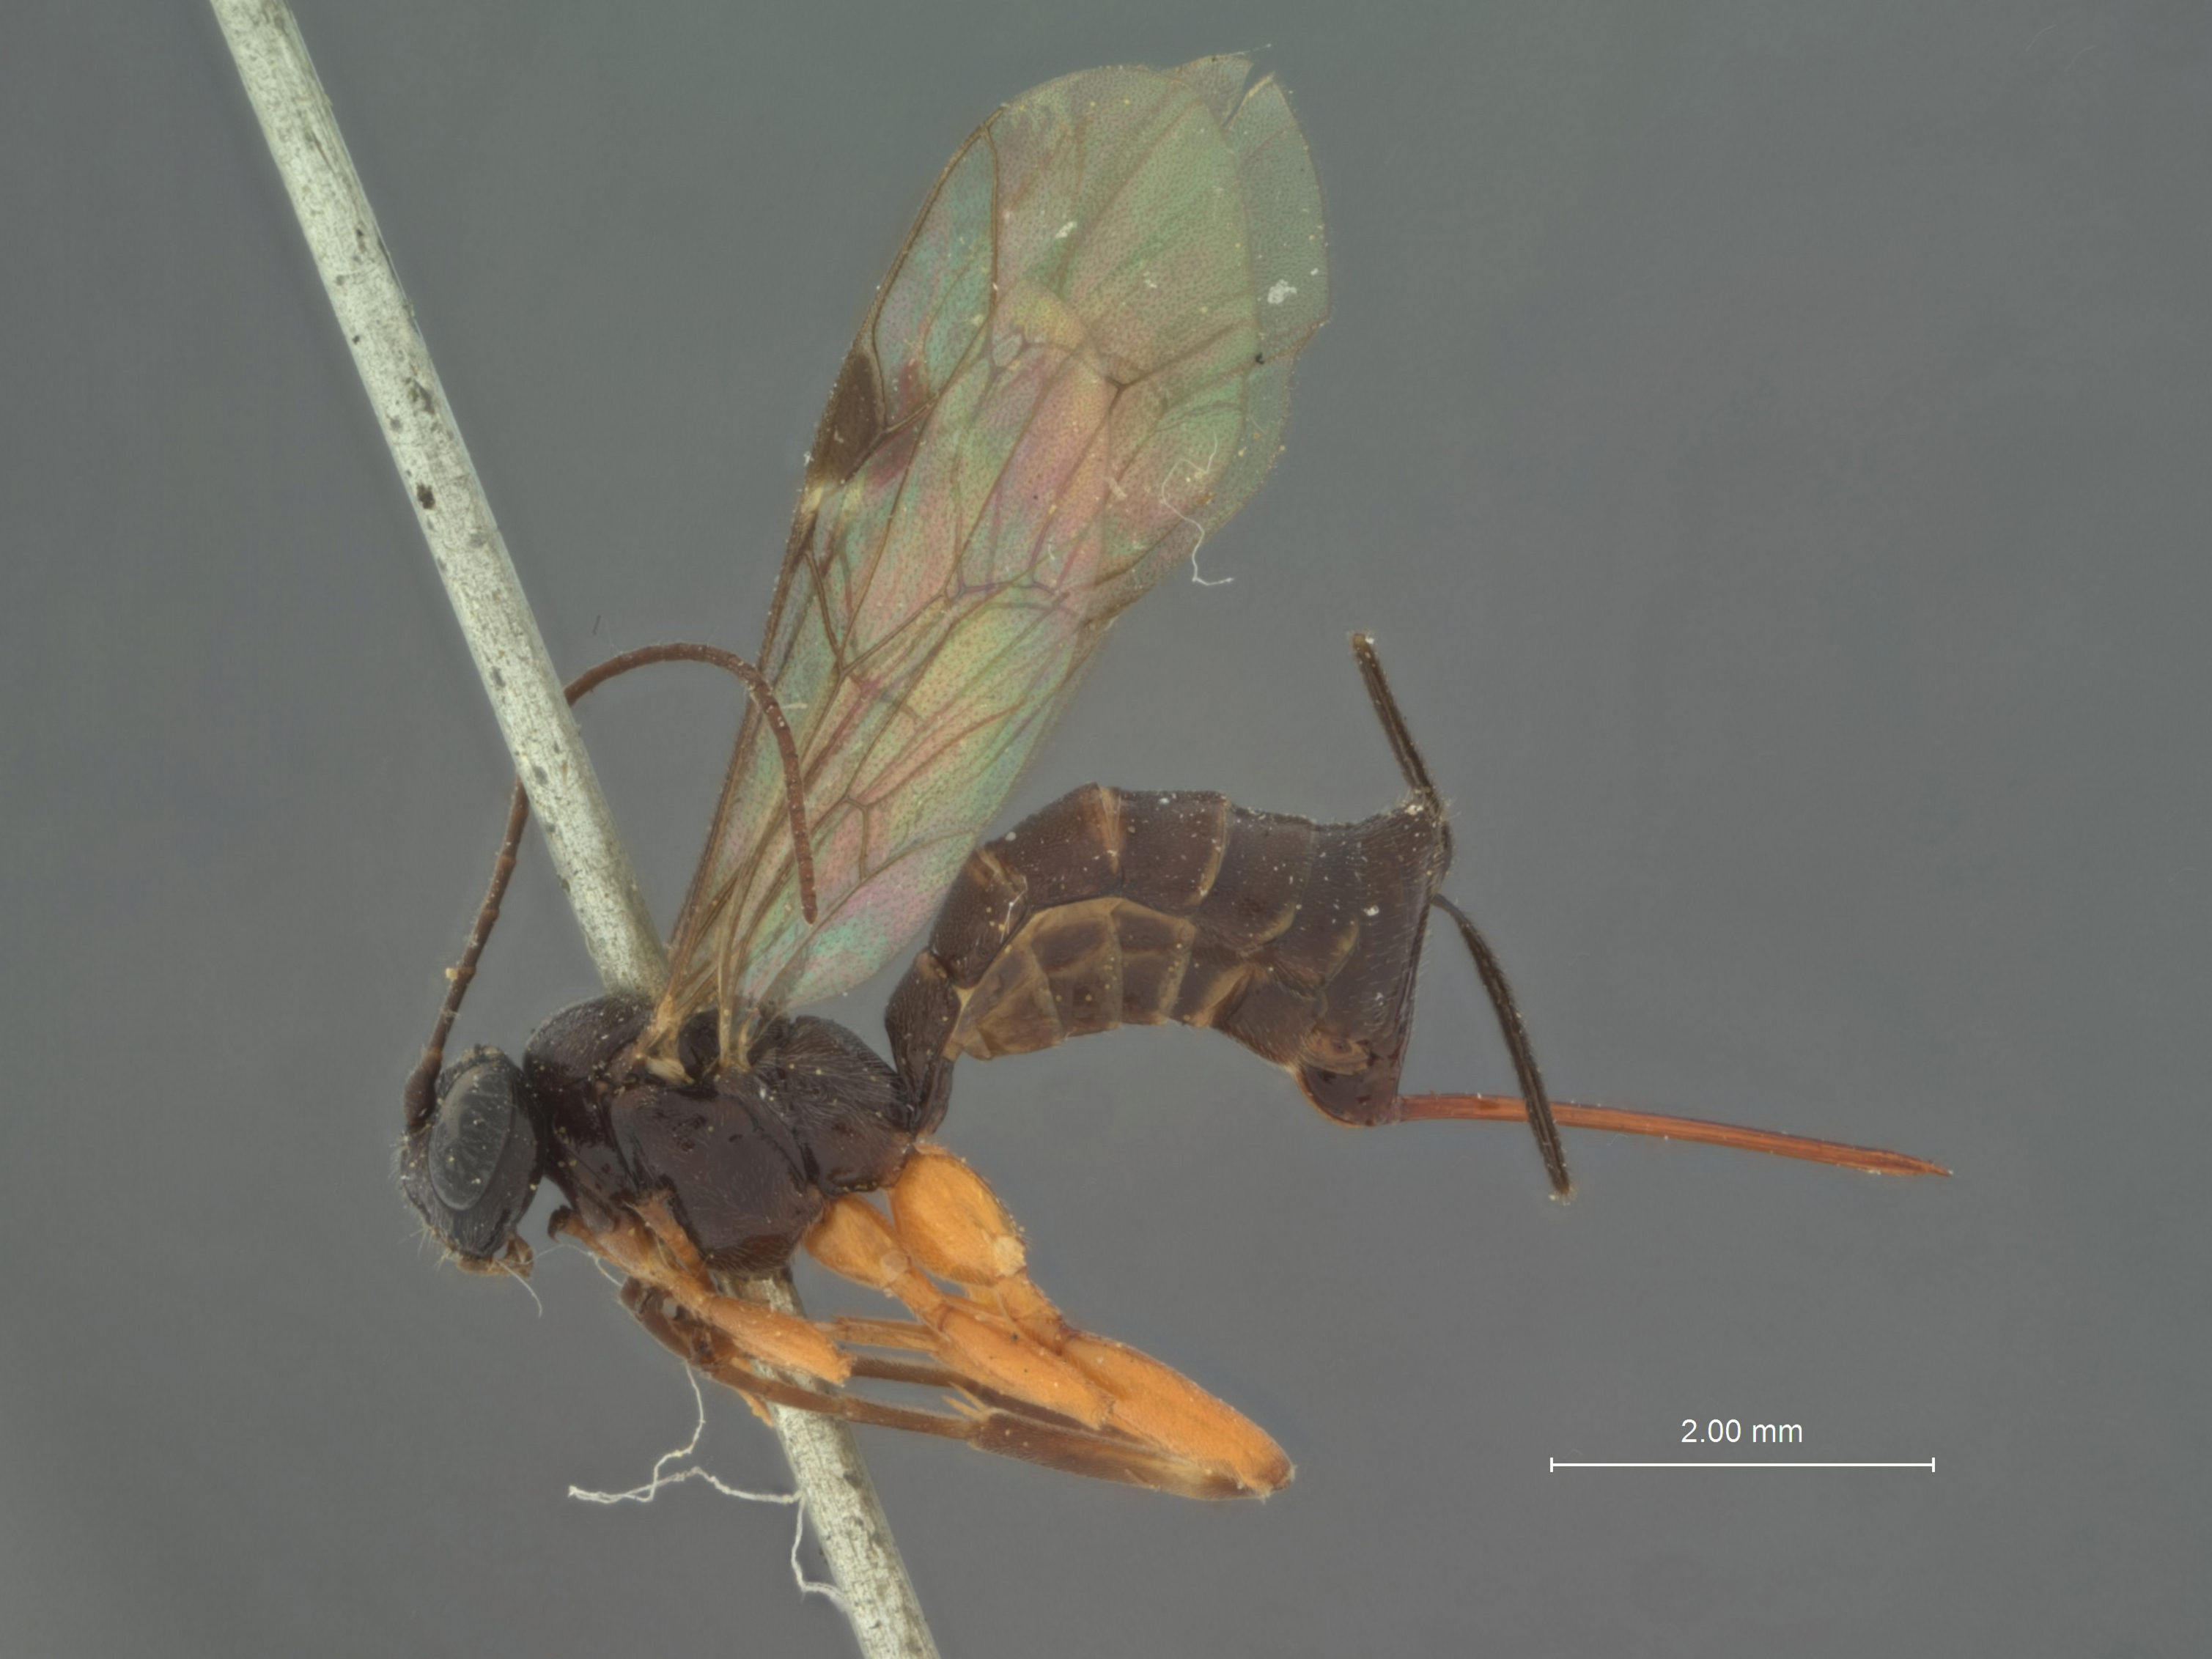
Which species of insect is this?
Itoplectis exareolata
